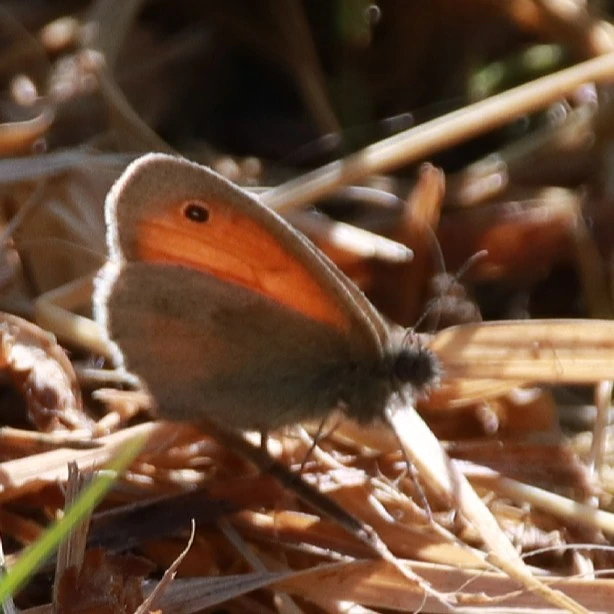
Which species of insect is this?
Coenonympha pamphilus
